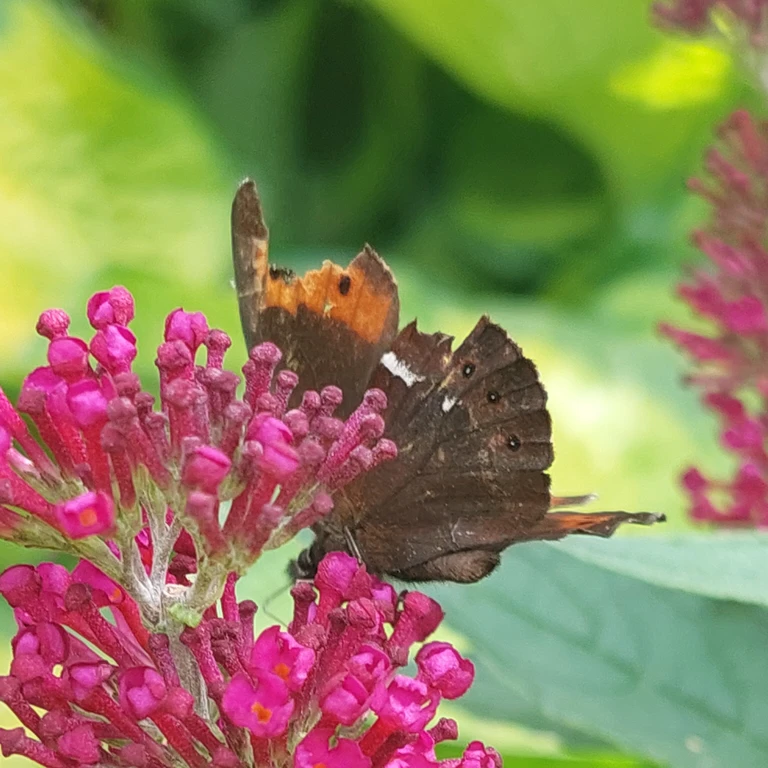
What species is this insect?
Erebia ligea
